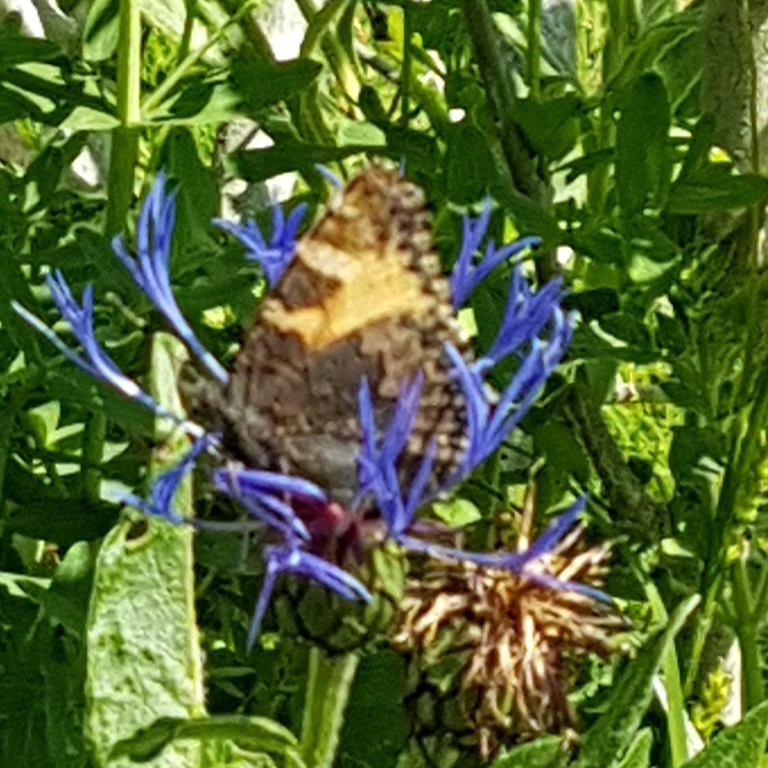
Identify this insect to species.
Aglais urticae
